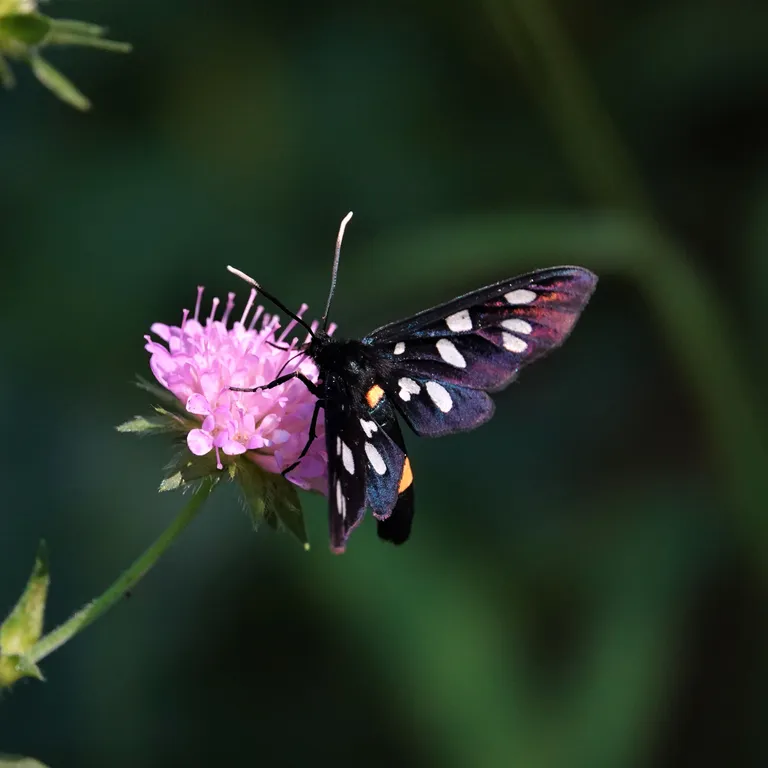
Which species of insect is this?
Amata phegea
